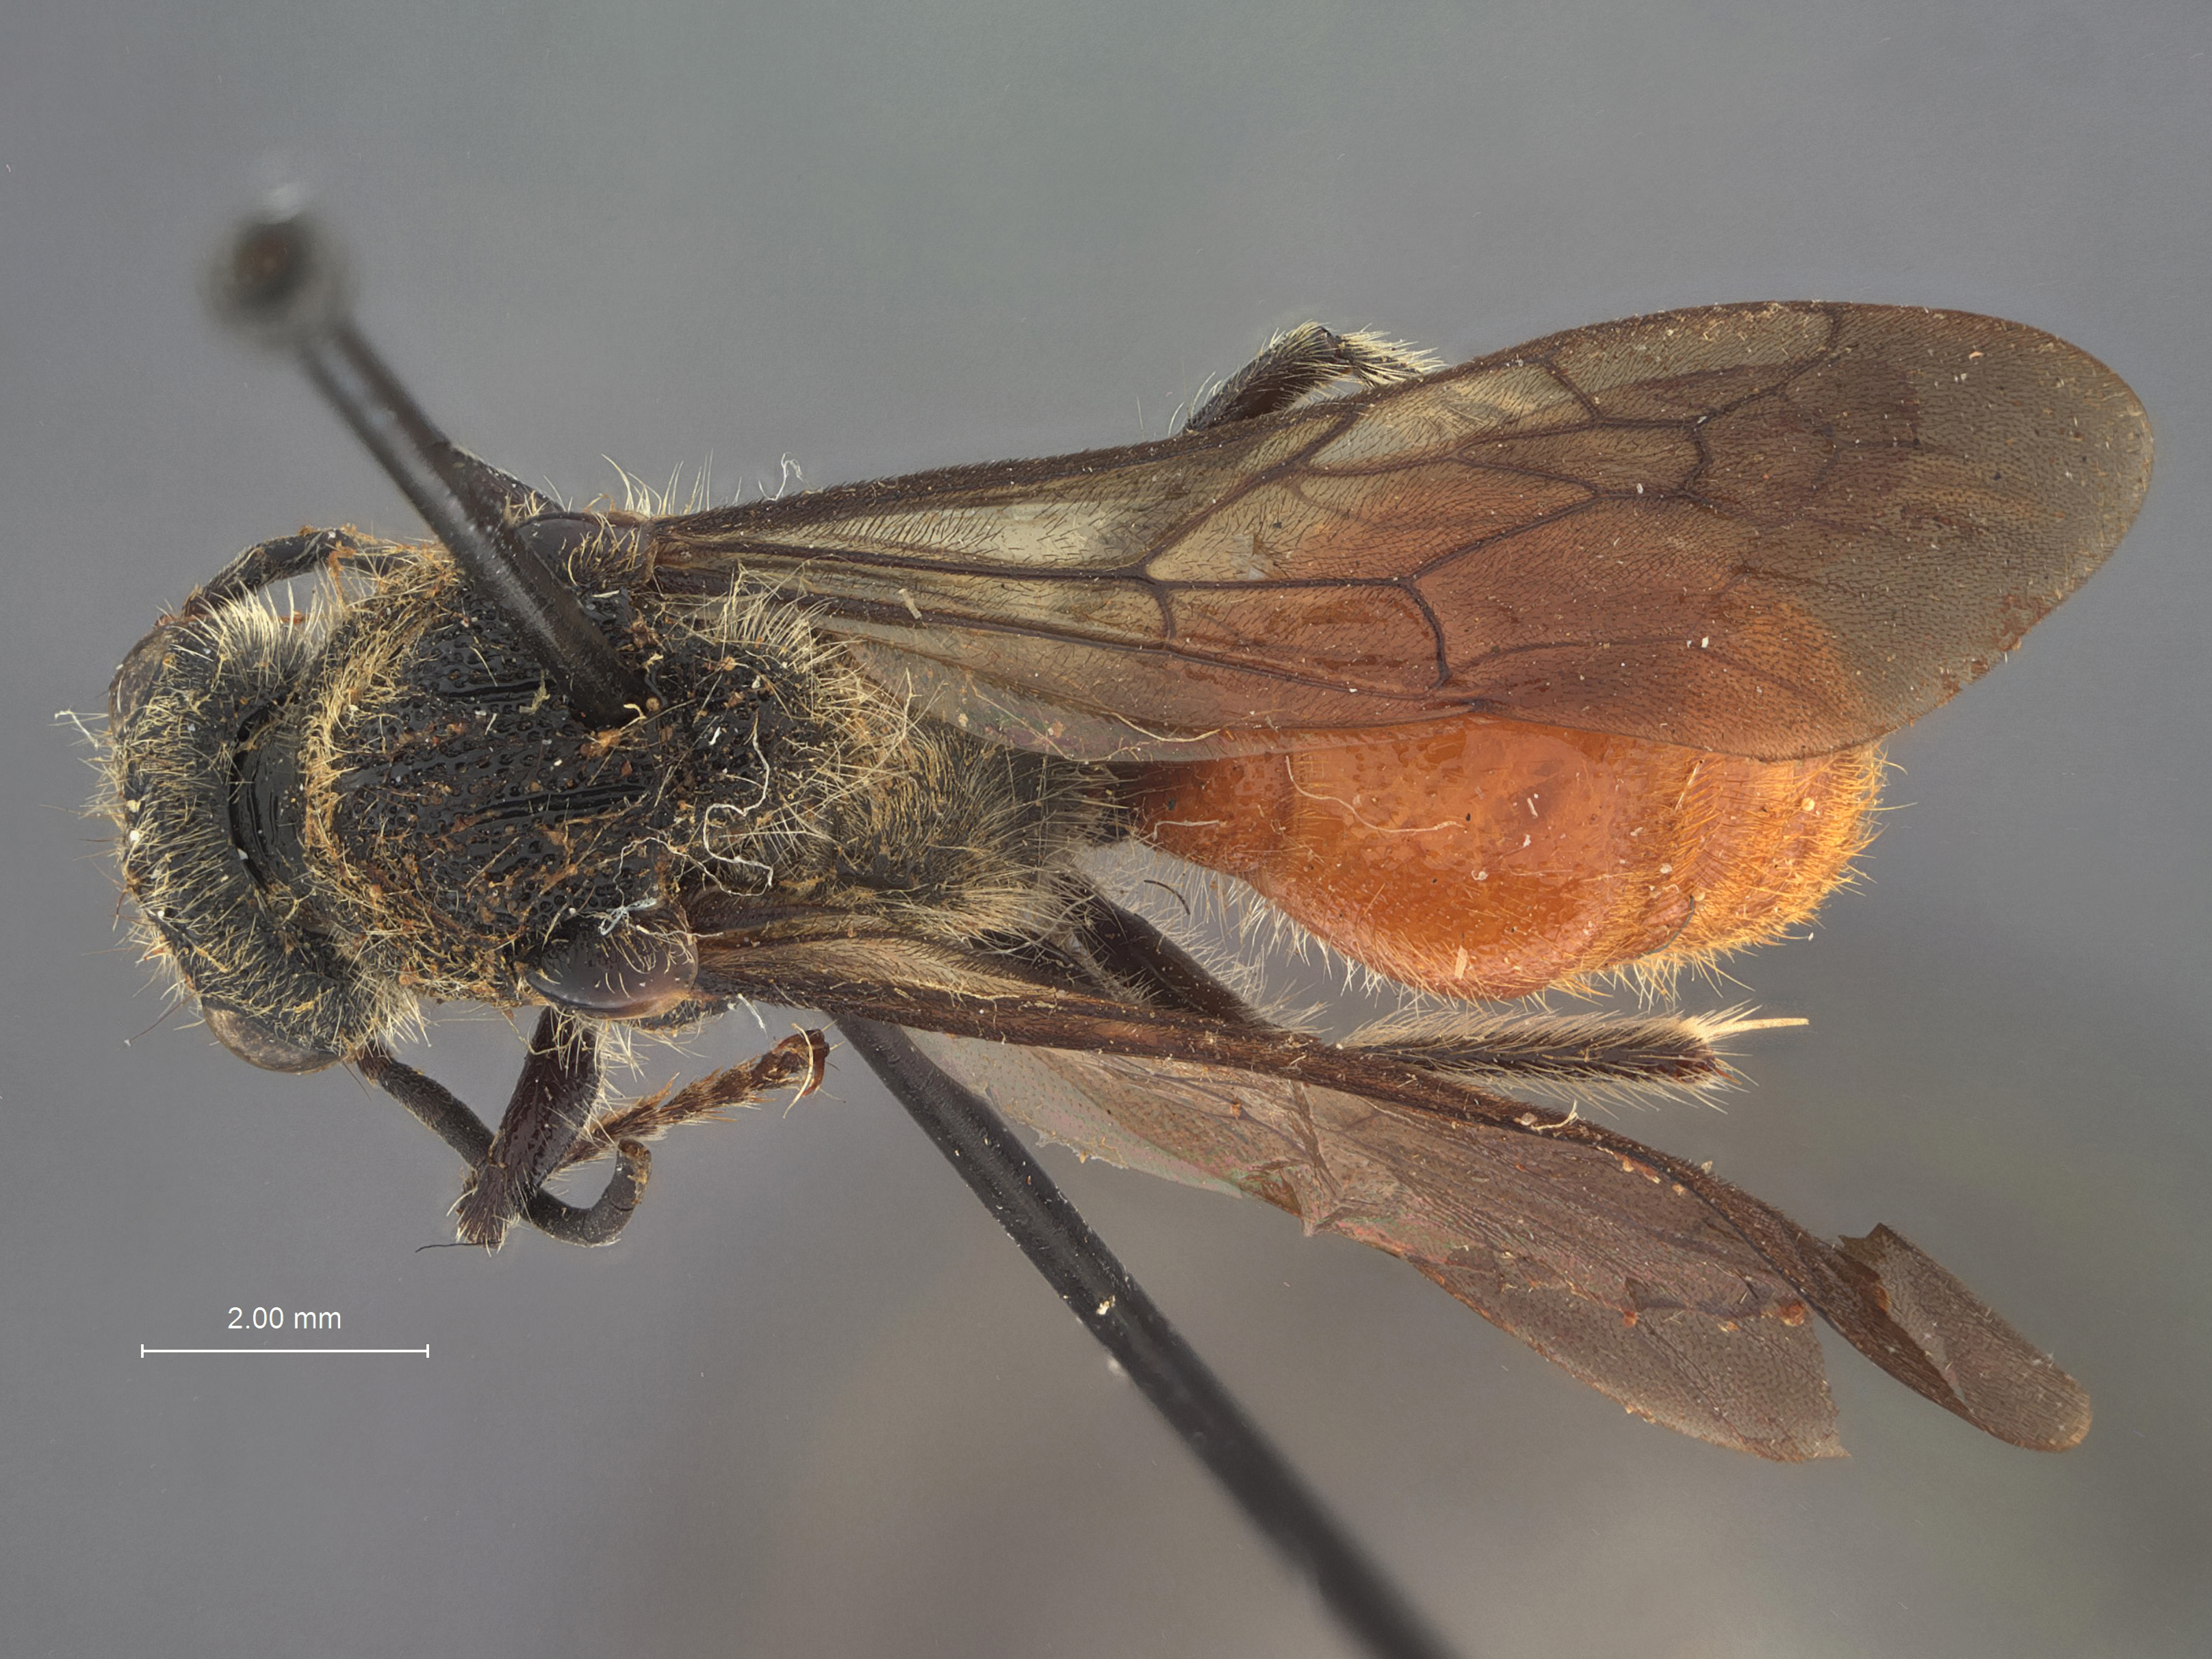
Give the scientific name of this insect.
Timulla adrastis
